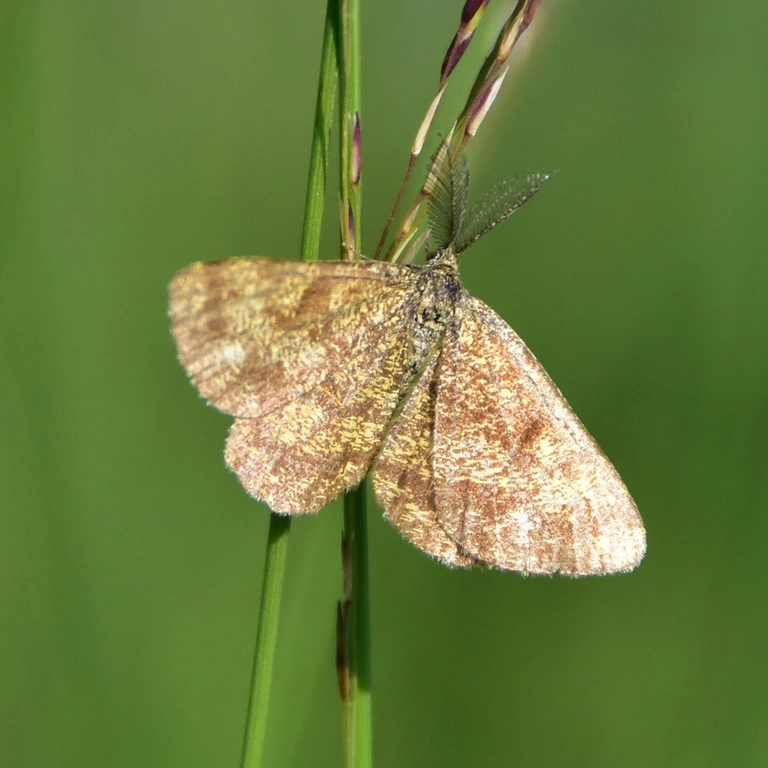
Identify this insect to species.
Ematurga atomaria
